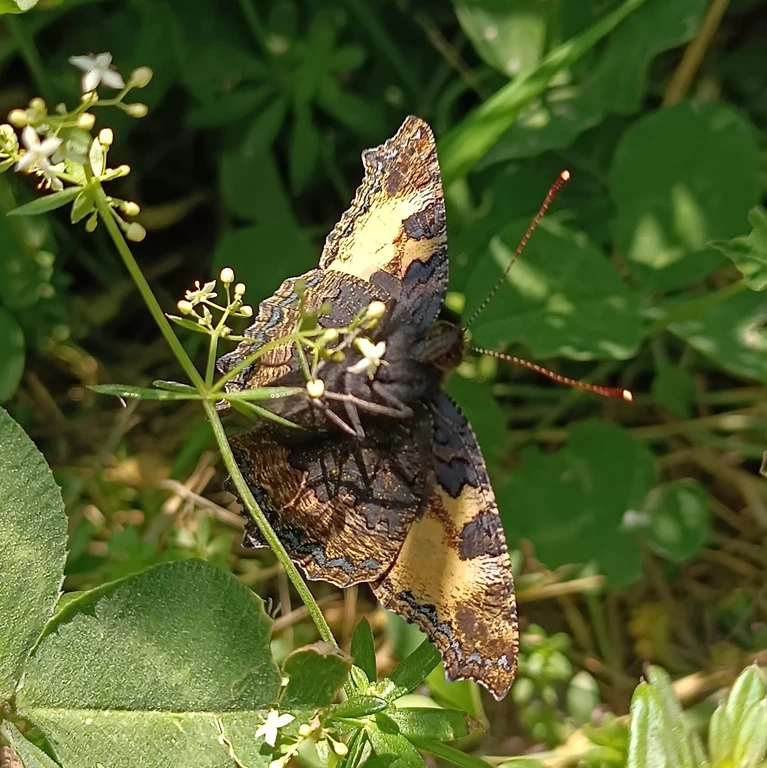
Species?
Aglais urticae
